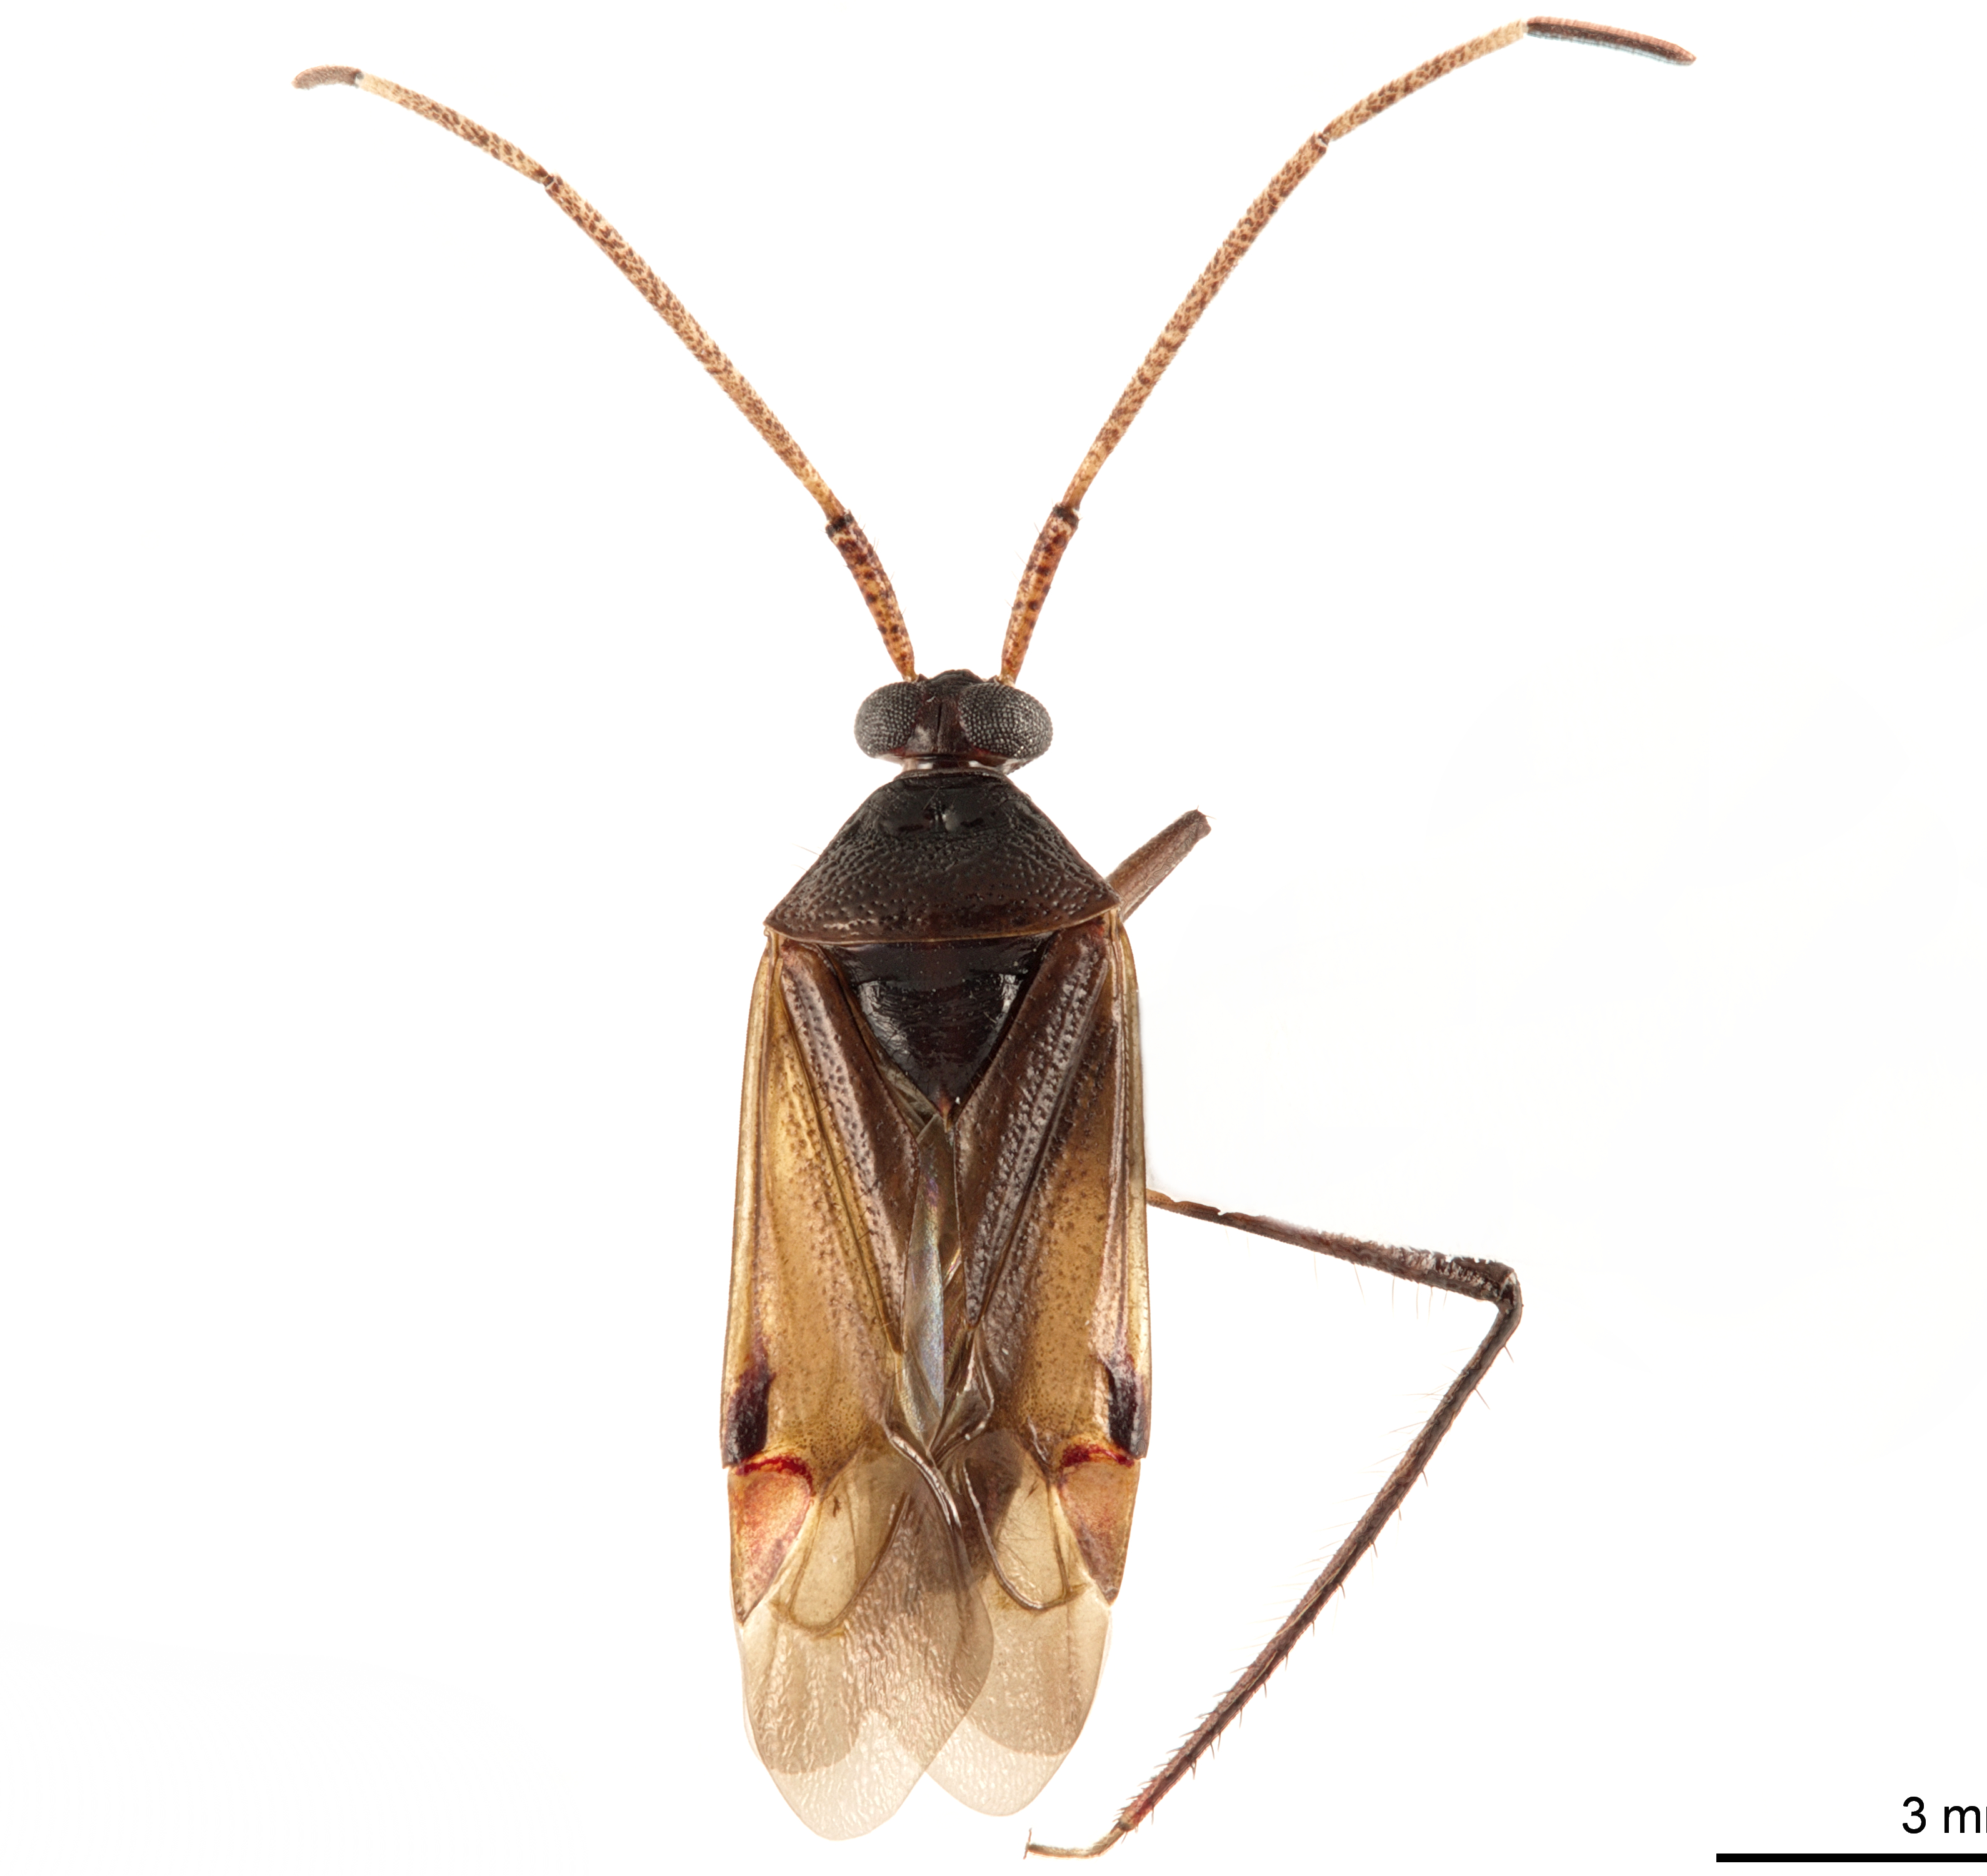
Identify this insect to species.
Eustictus grossus
